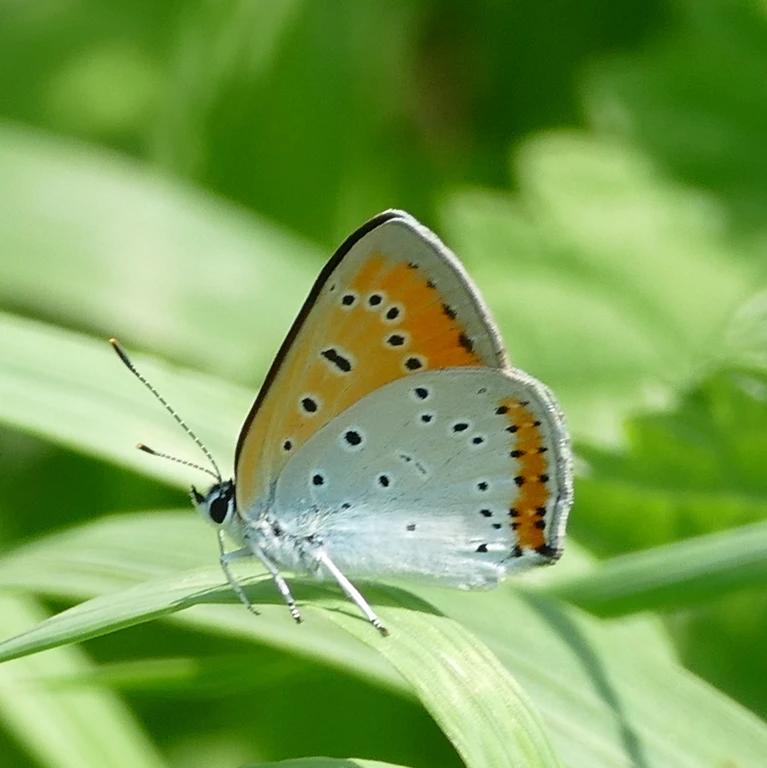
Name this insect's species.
Lycaena dispar
